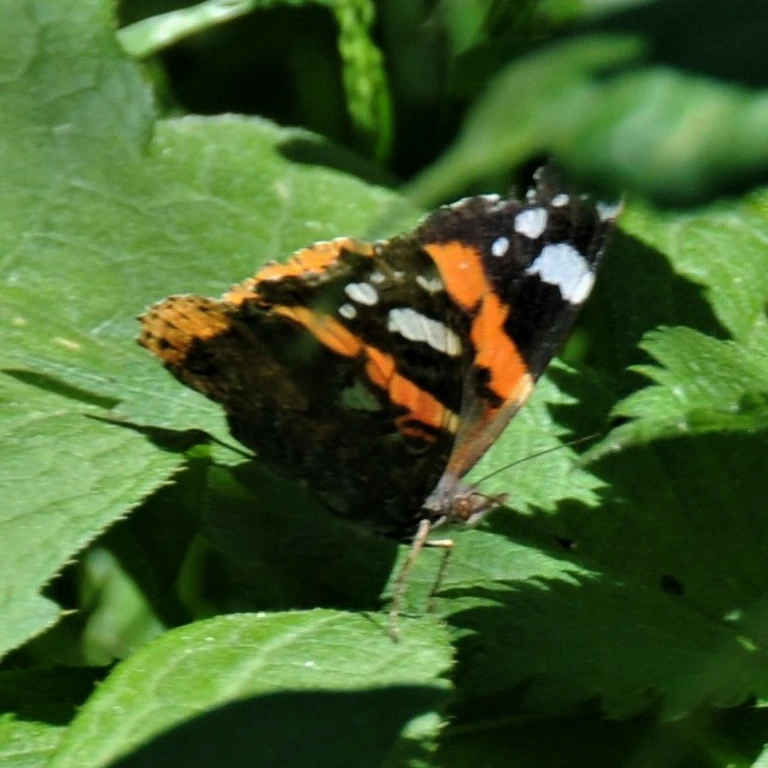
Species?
Vanessa atalanta
